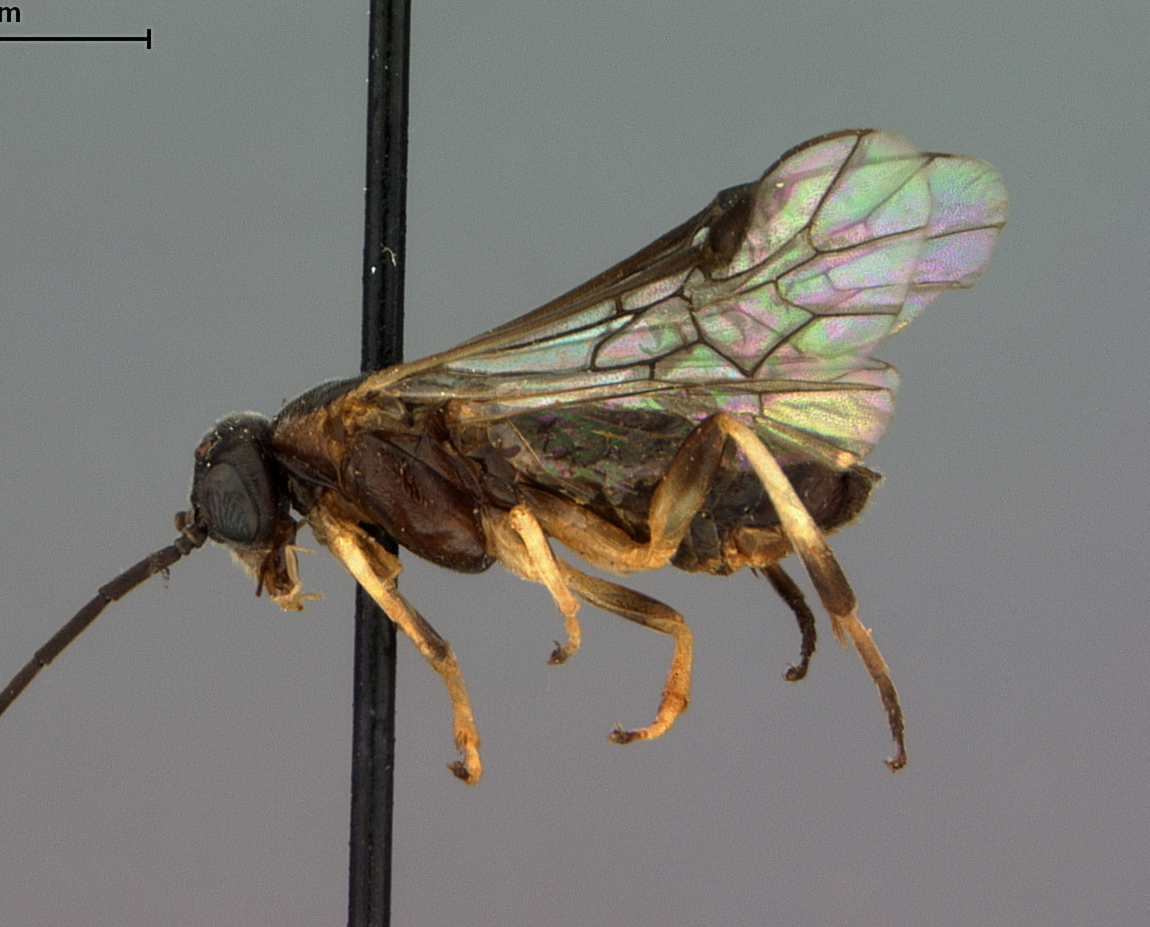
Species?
Nematus hamamelis
